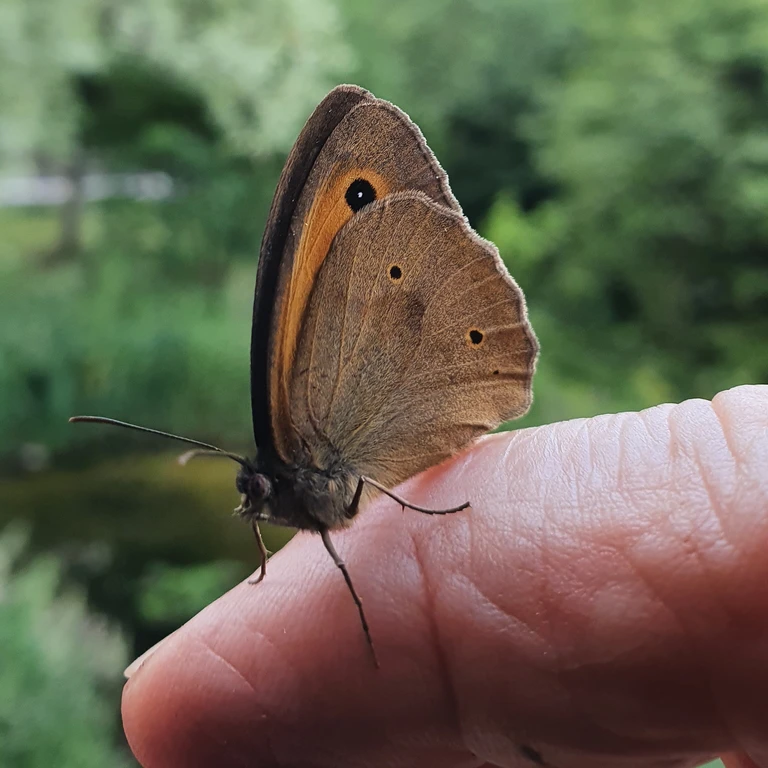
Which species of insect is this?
Maniola jurtina
